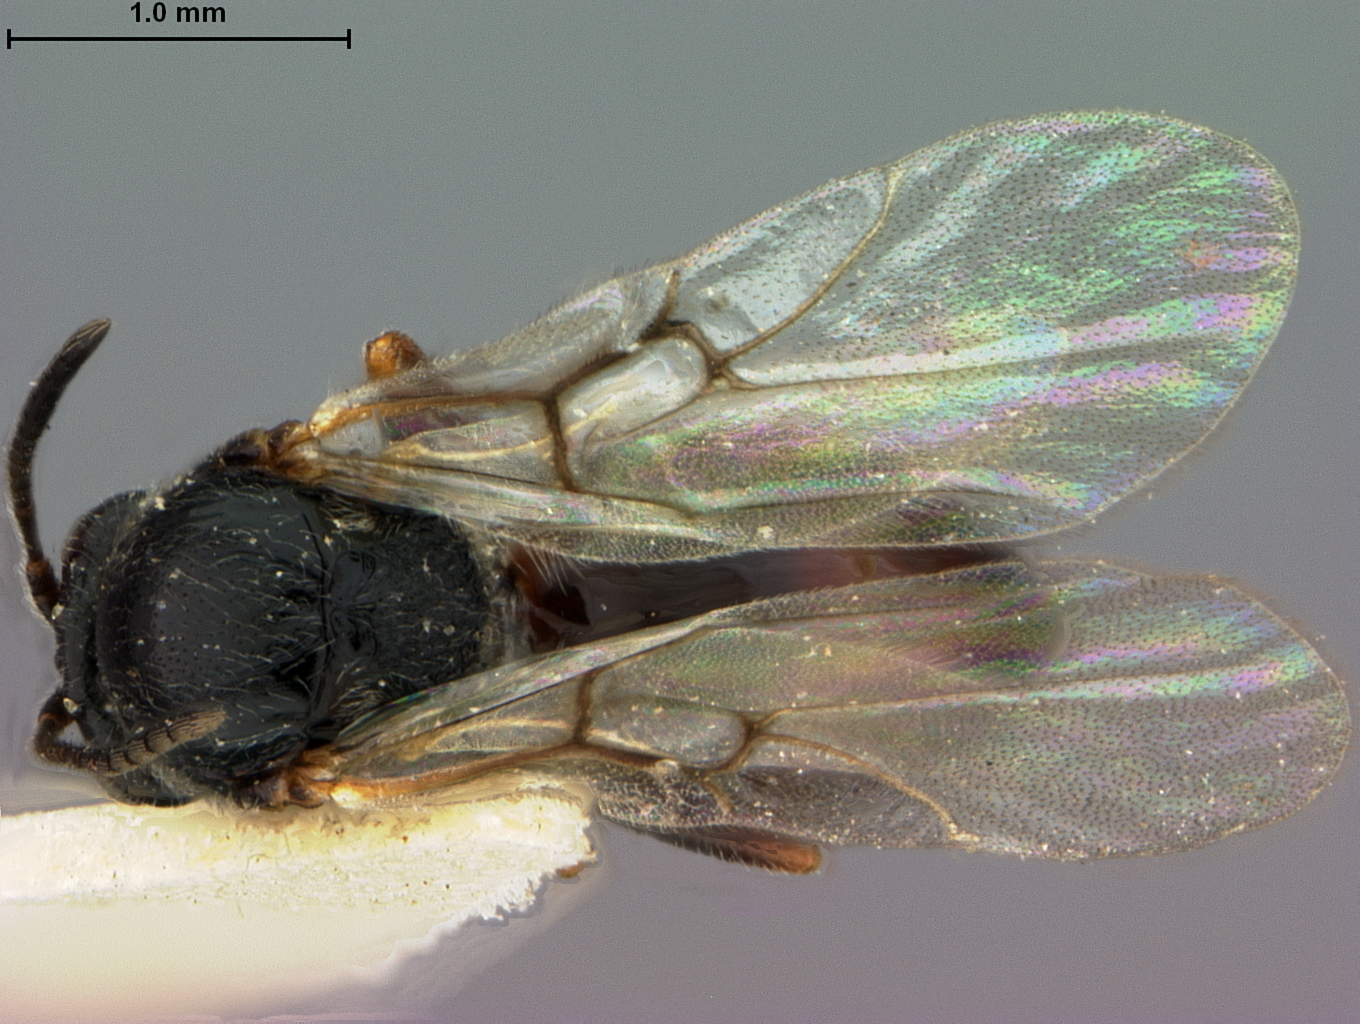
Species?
Callirhytis juvenca
